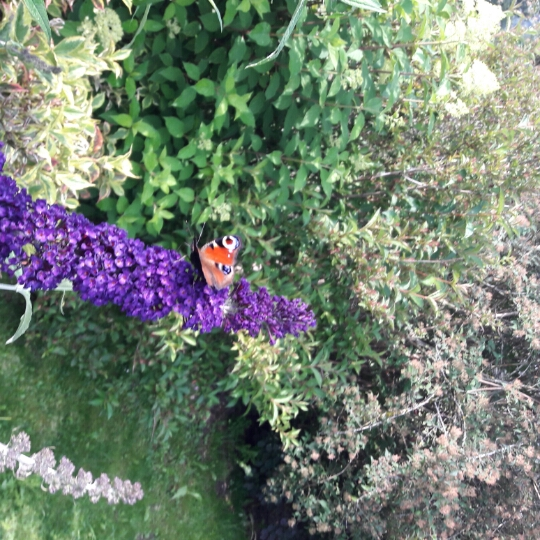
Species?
Aglais io
